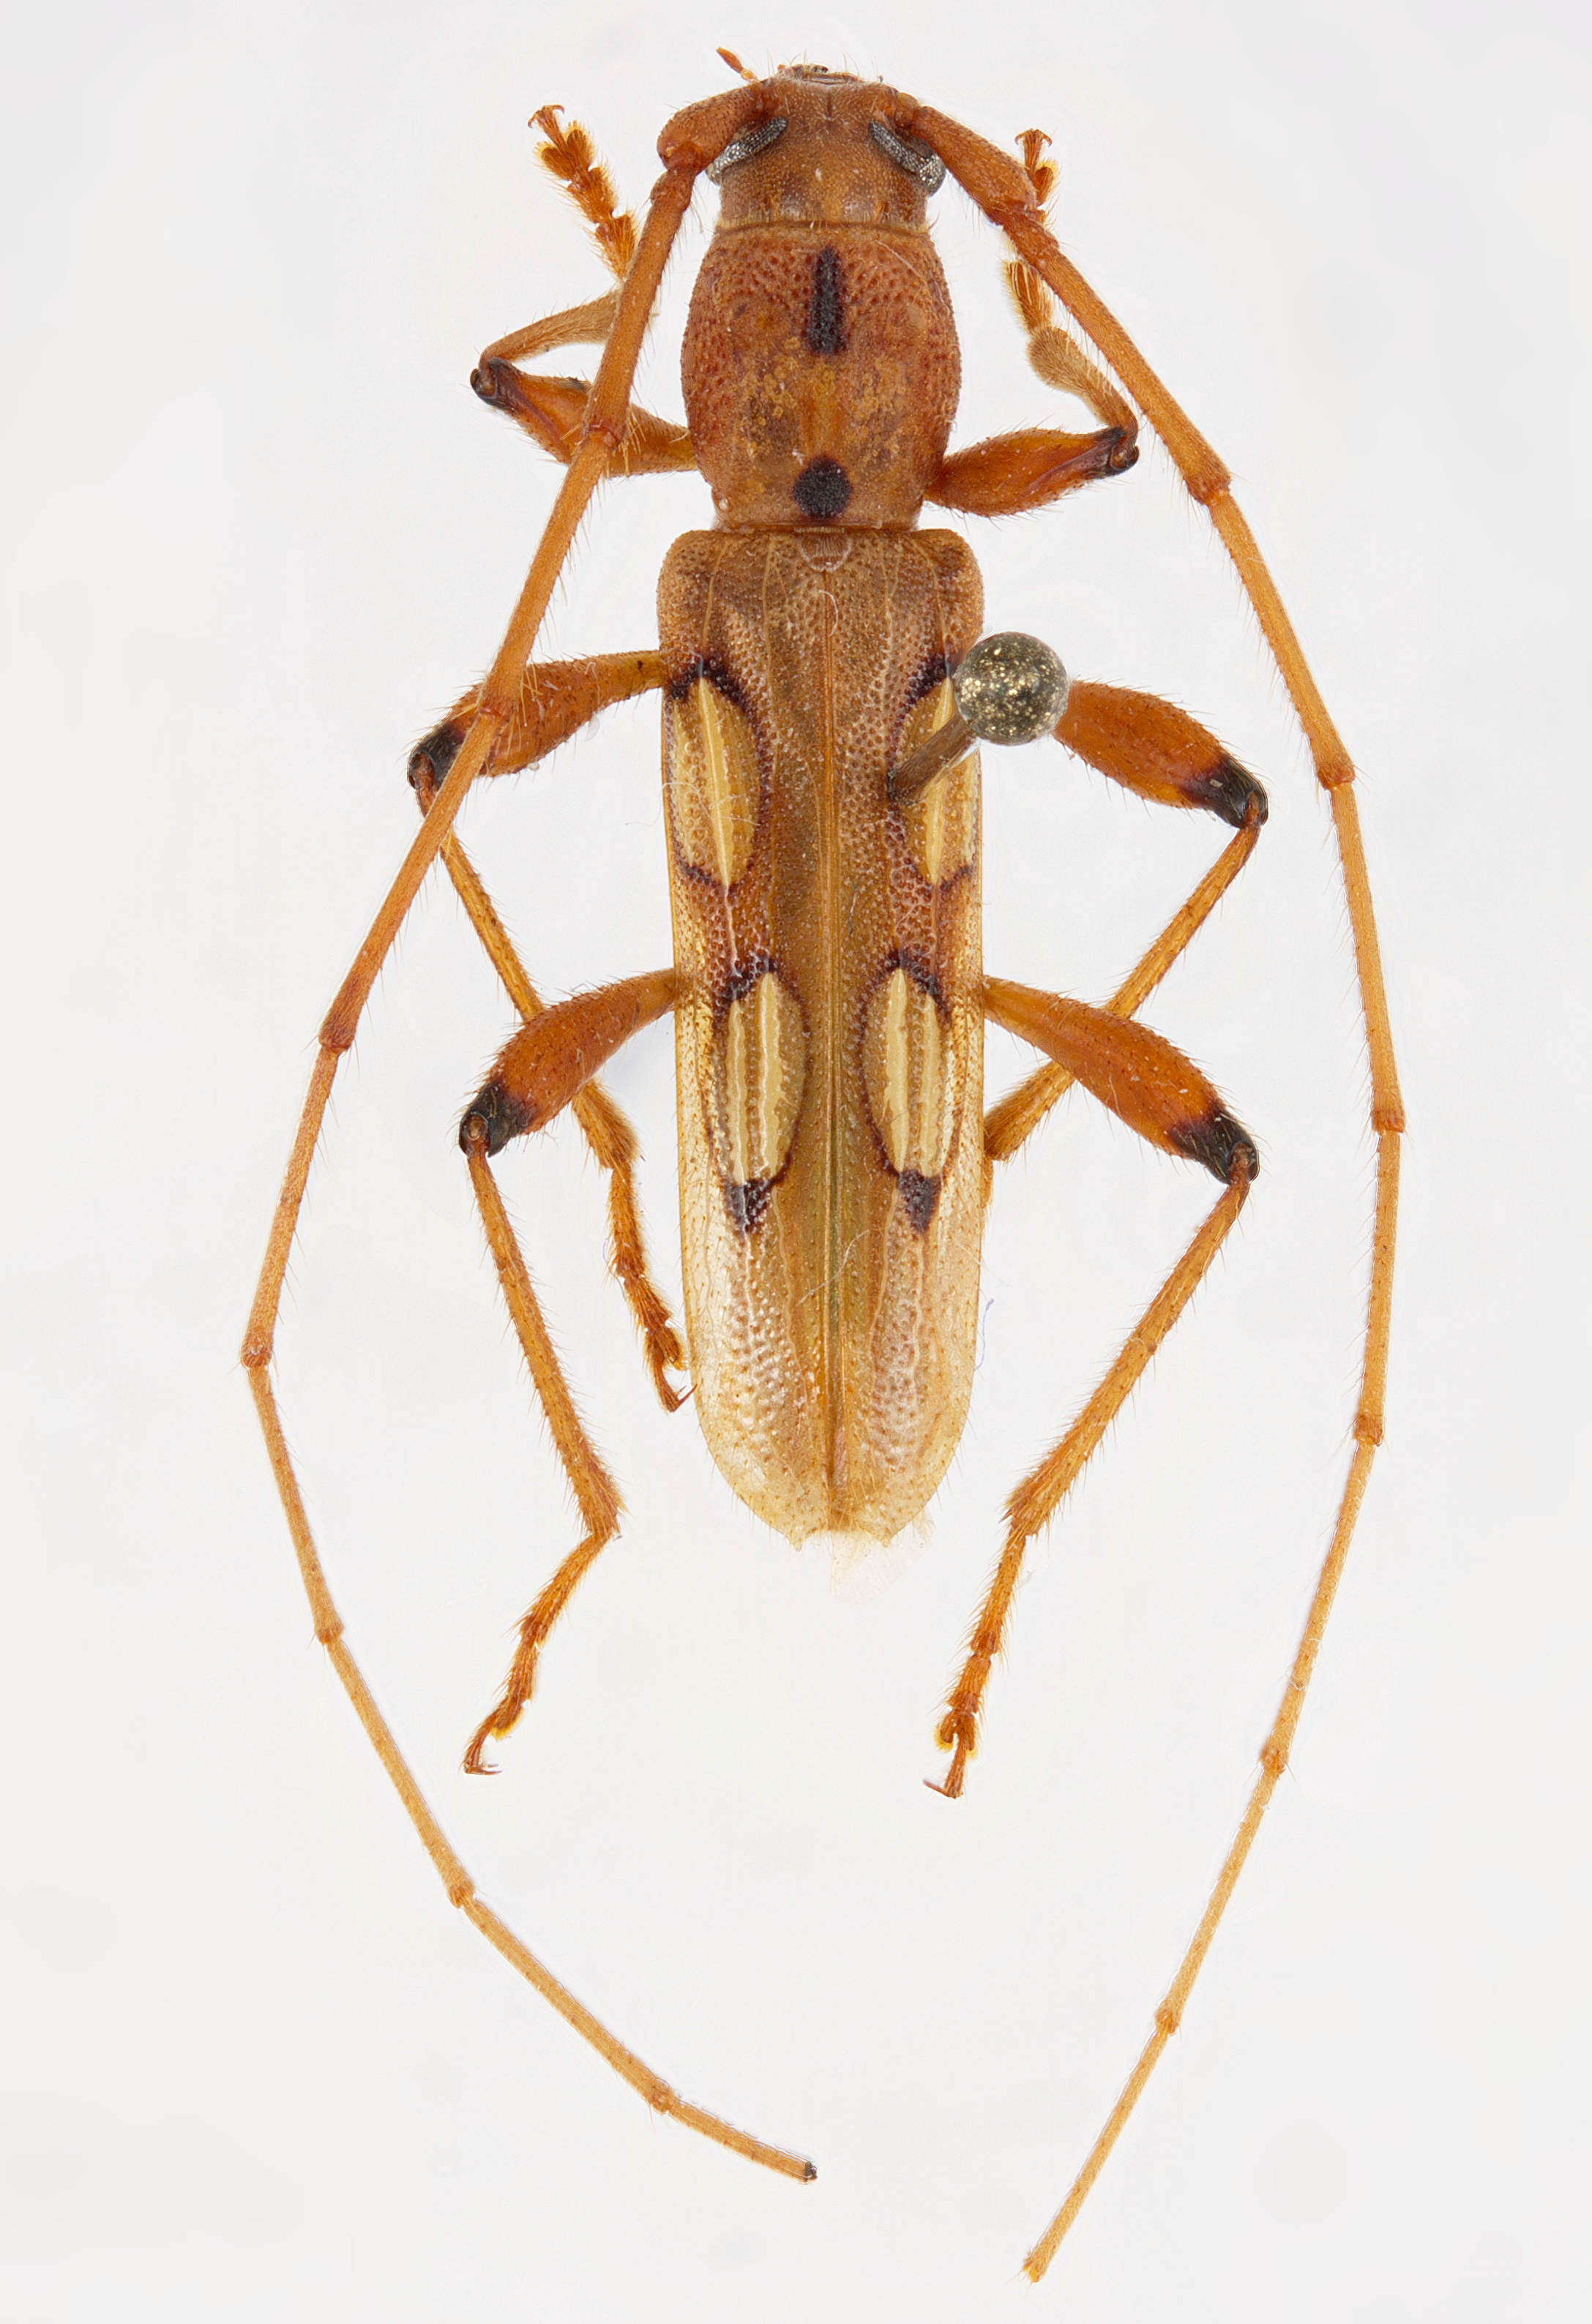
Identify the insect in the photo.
Ectenessa quadriguttata
